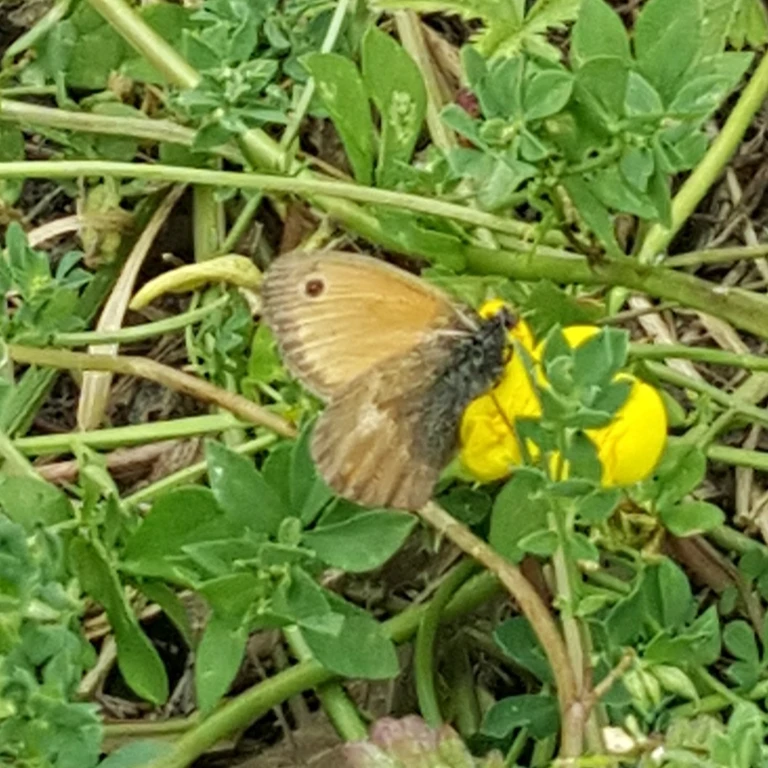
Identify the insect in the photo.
Coenonympha pamphilus
